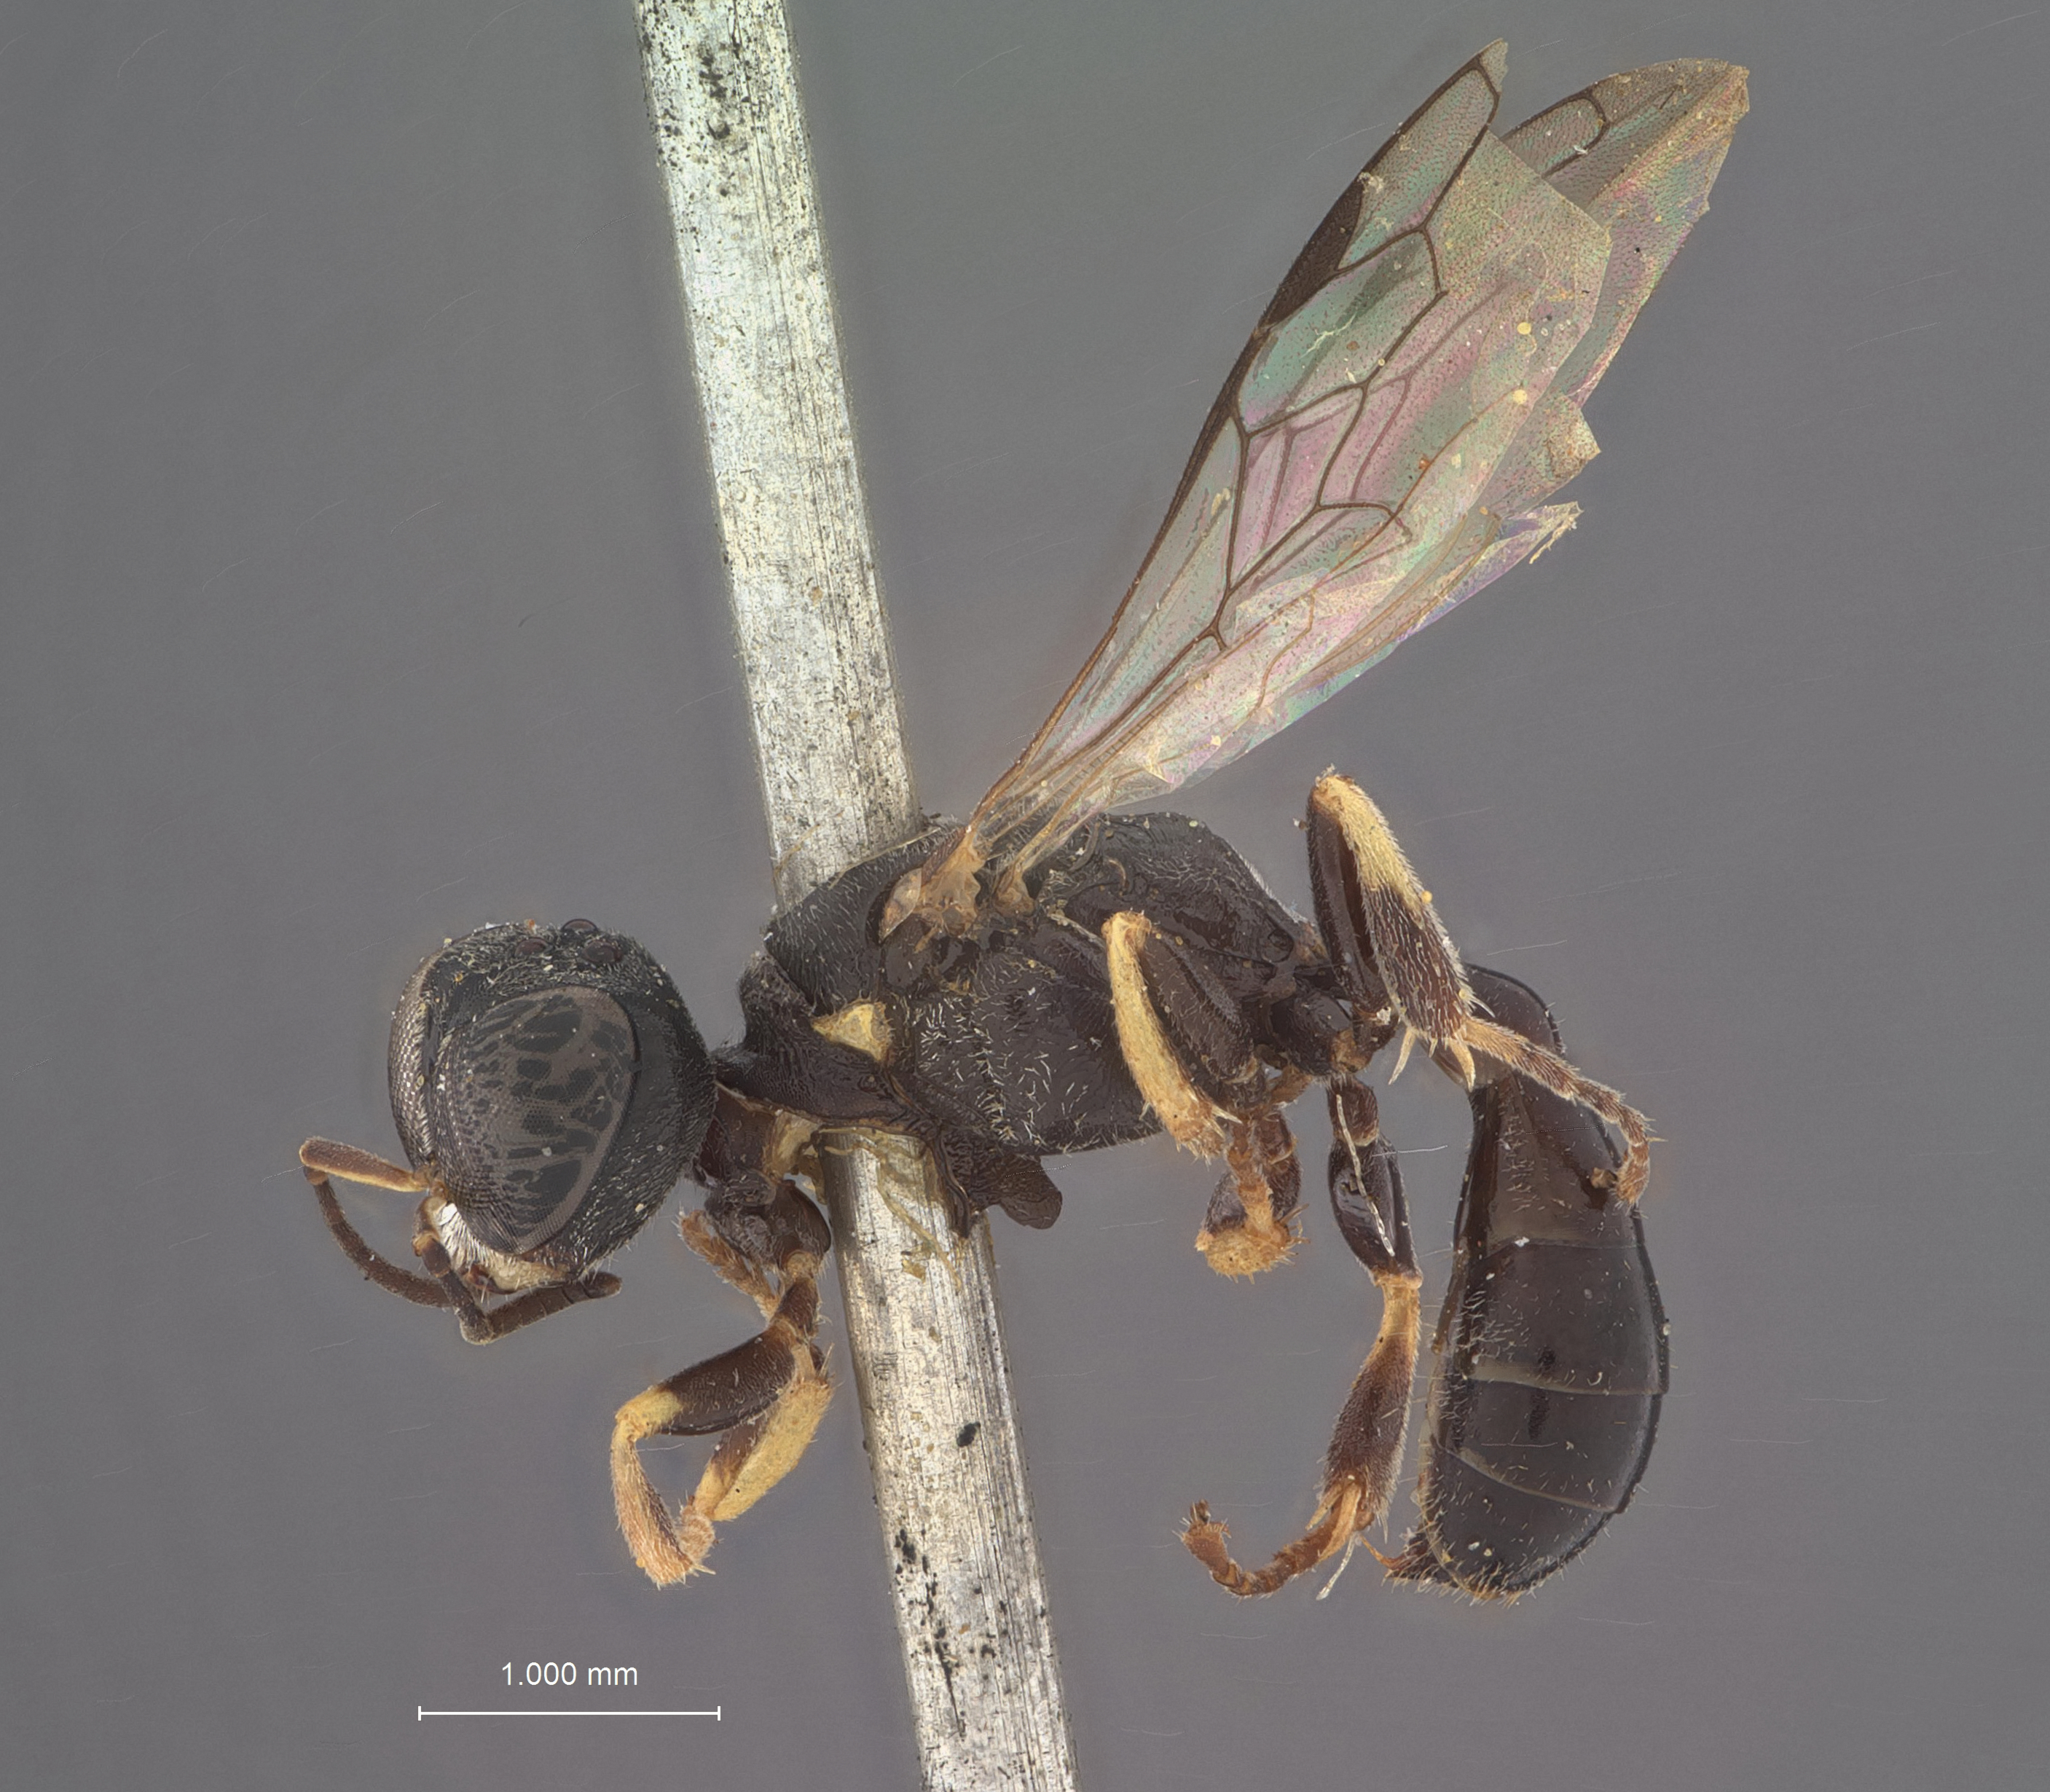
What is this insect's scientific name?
Crossocerus xanthognathus
